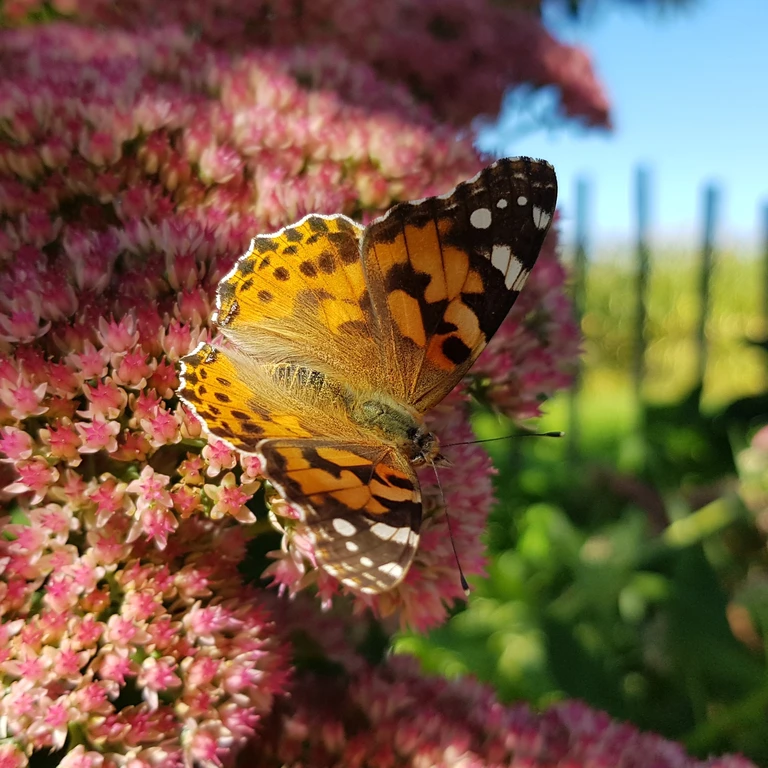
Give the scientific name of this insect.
Vanessa cardui
